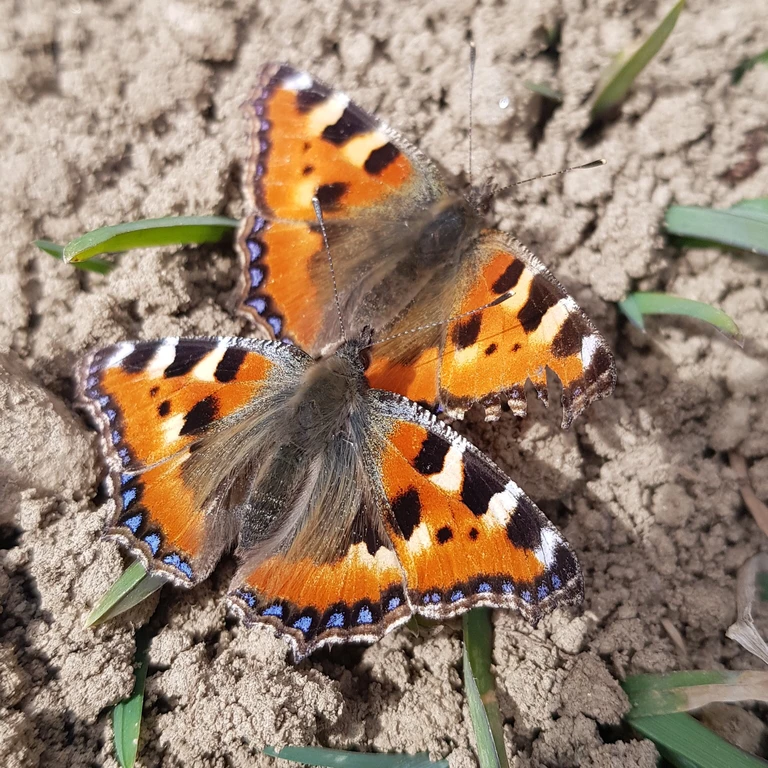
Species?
Aglais urticae
